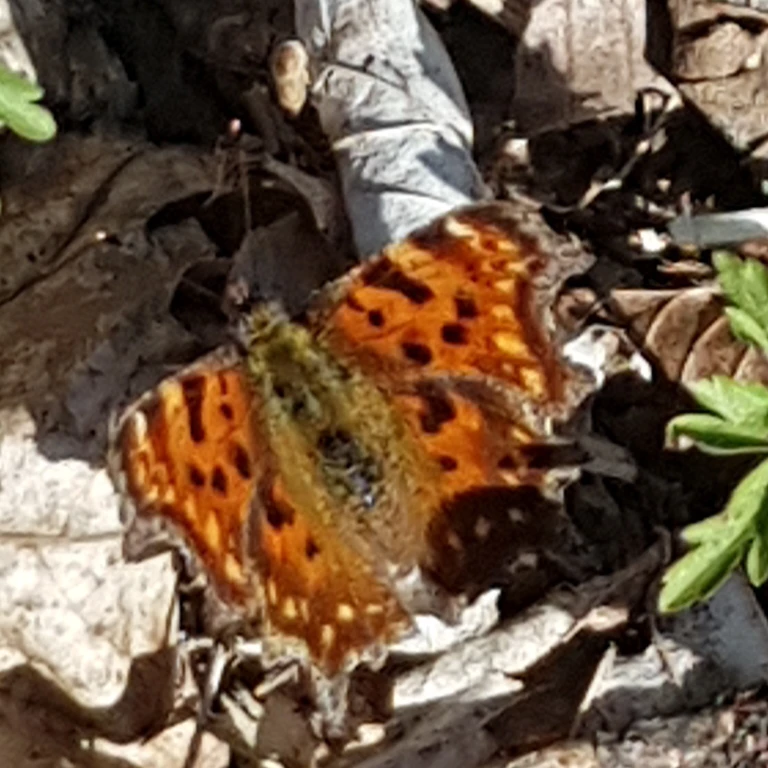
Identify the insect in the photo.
Polygonia c-album
